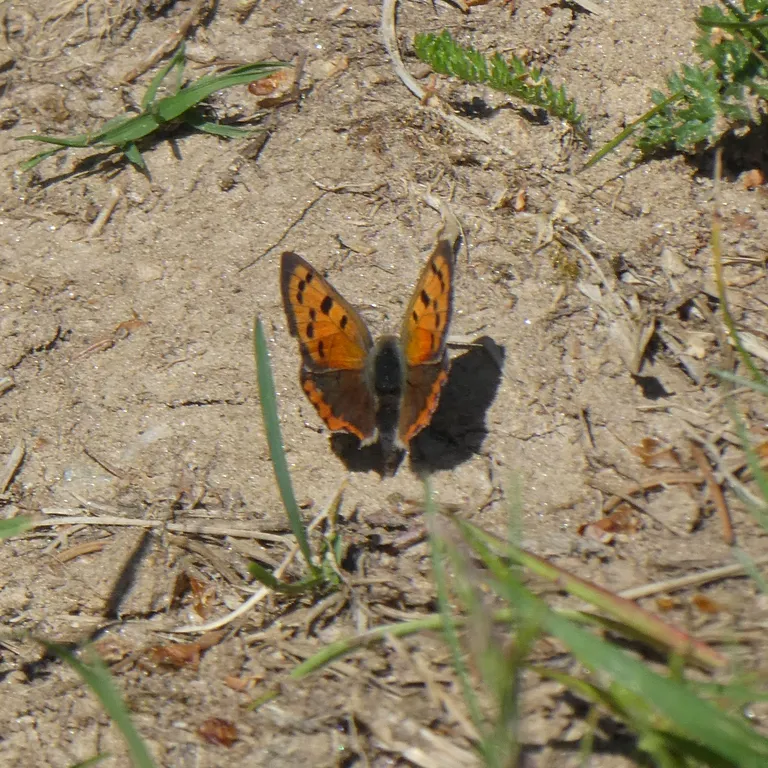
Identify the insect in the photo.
Lycaena phlaeas
